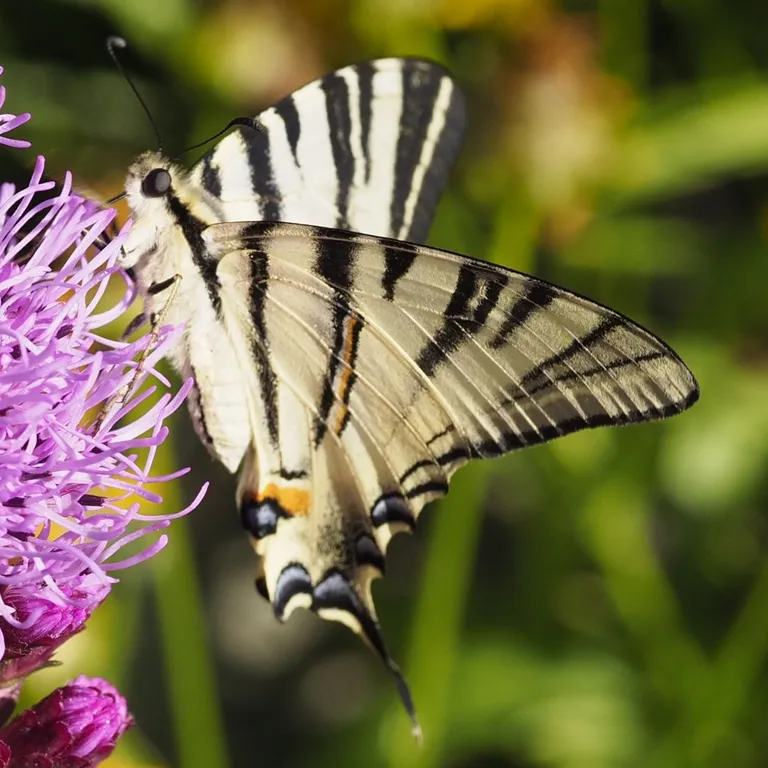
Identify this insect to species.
Iphiclides podalirius
